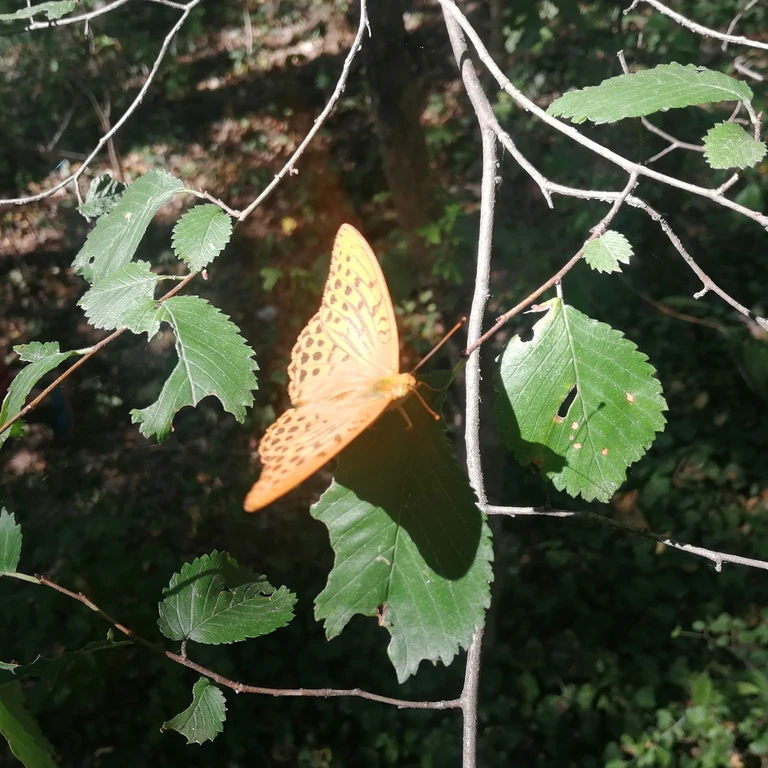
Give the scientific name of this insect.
Argynnis paphia
